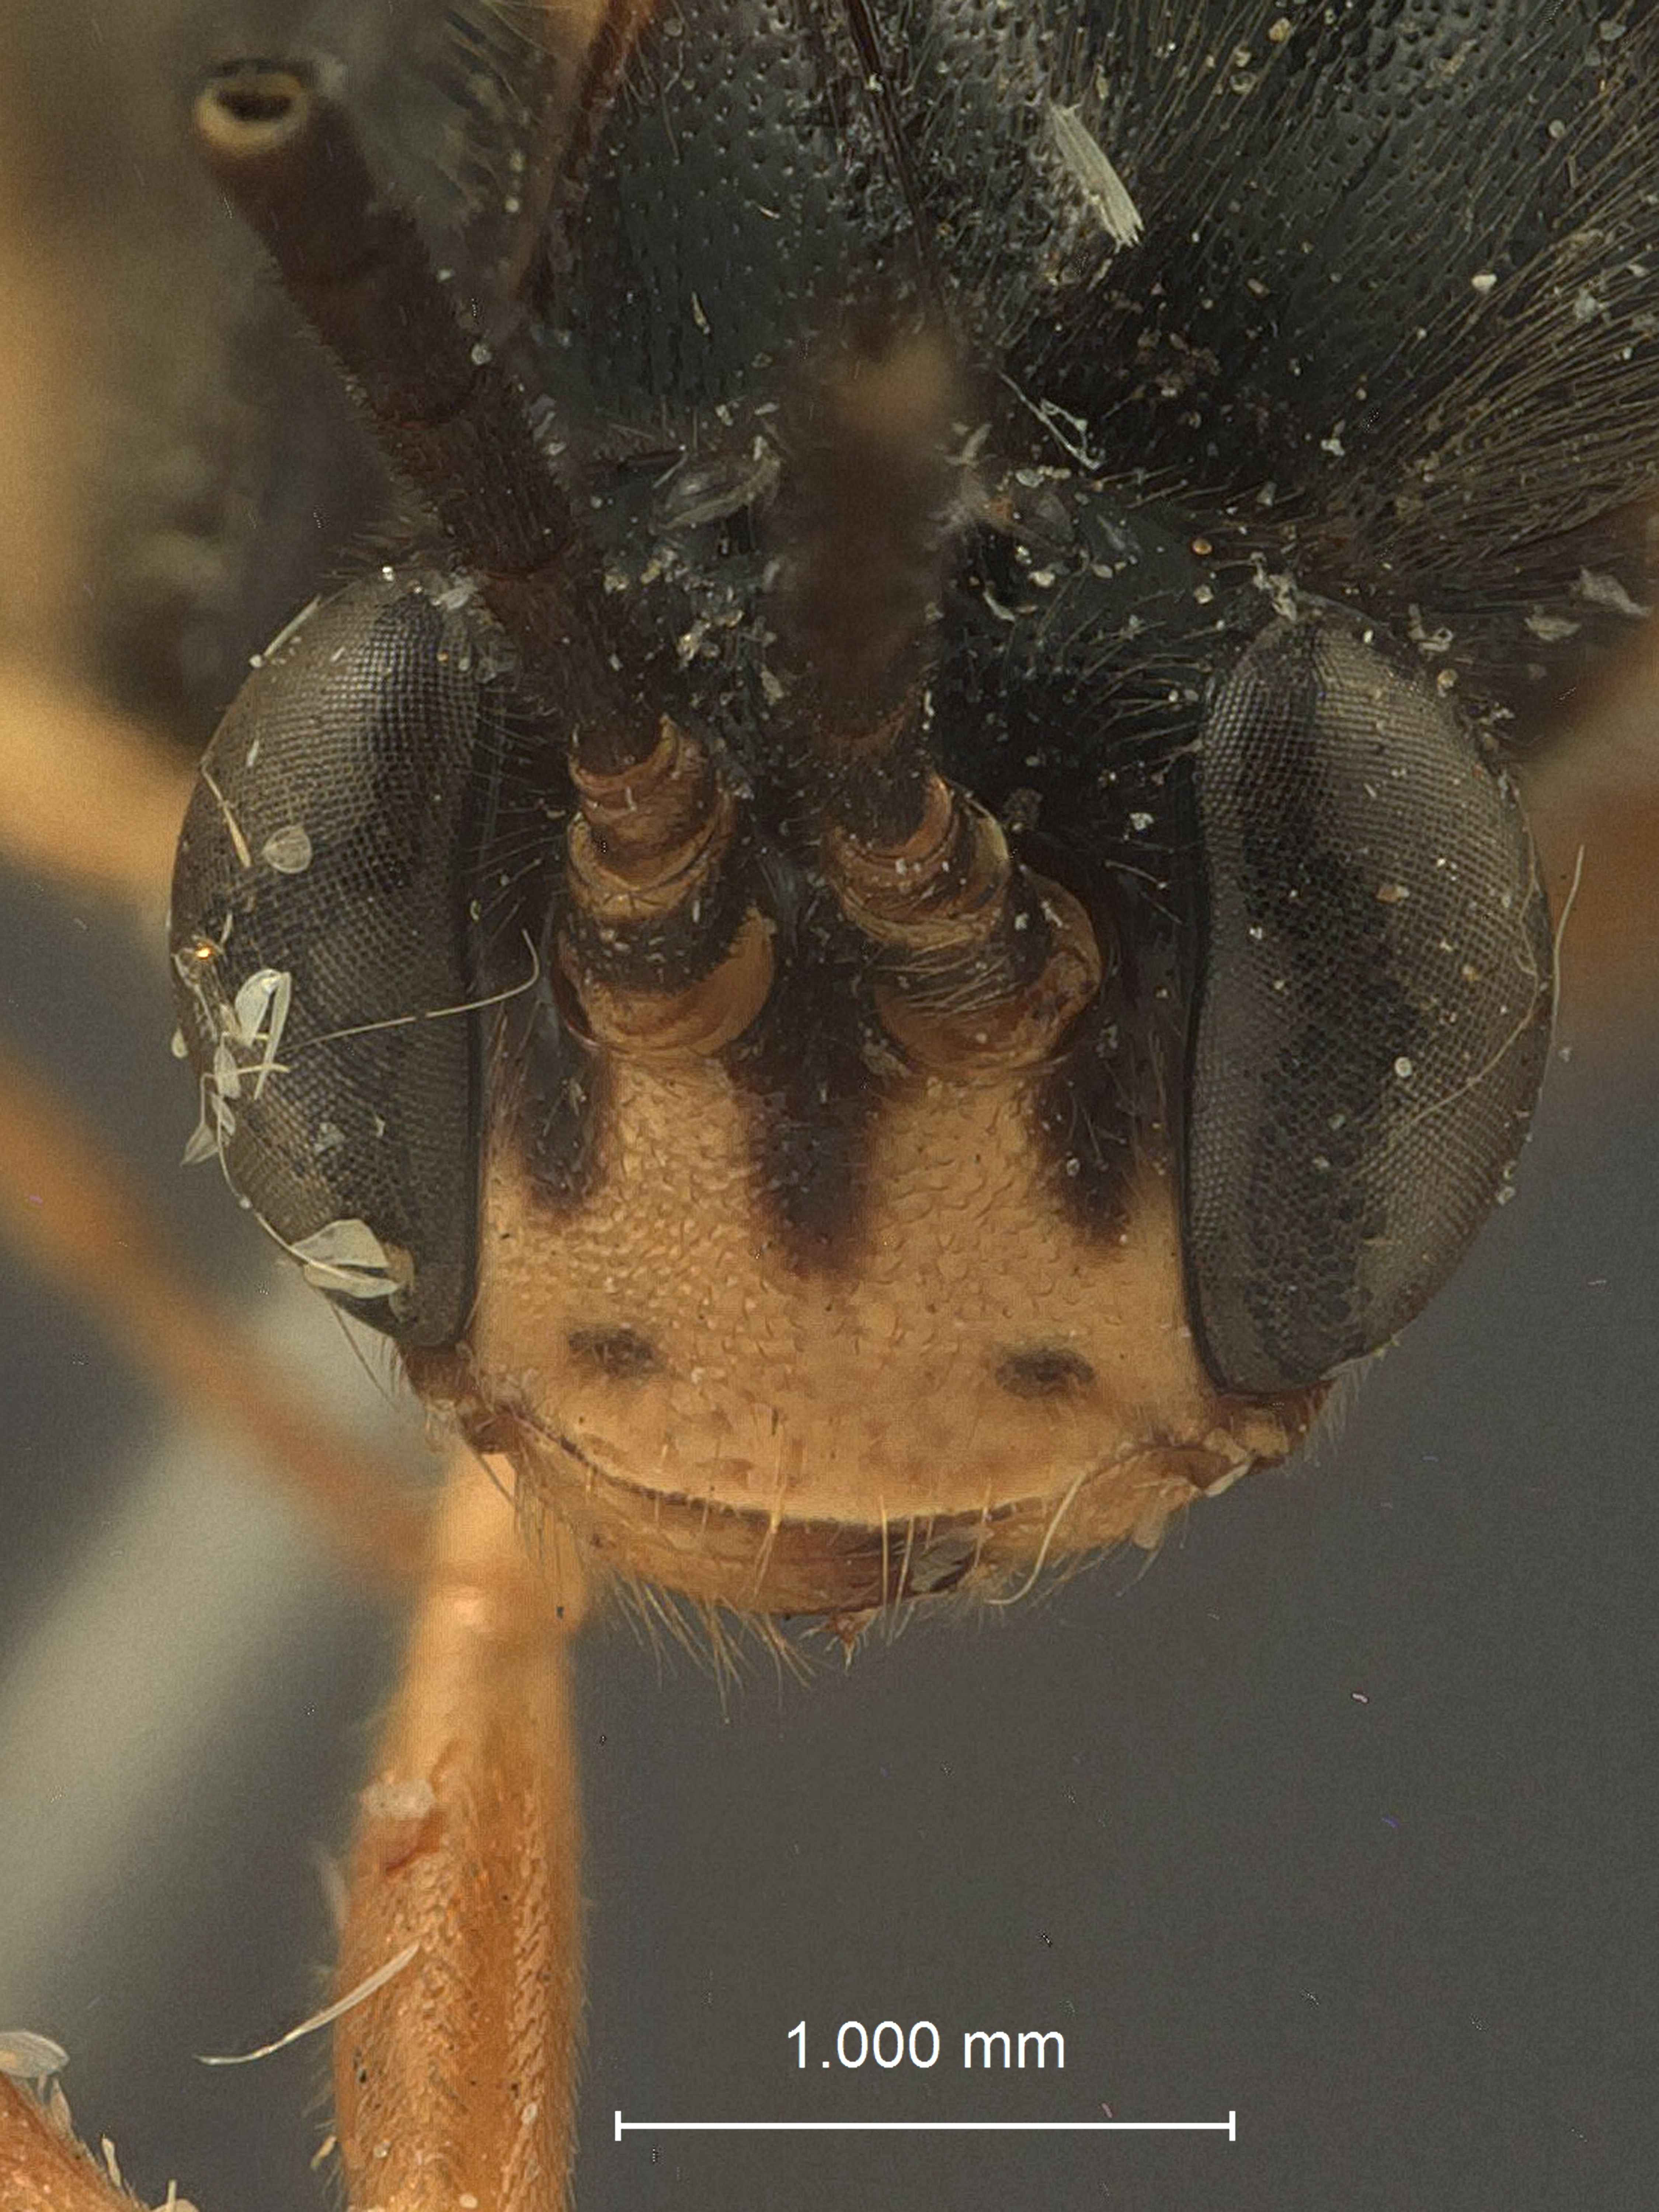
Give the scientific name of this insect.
Notopygus scutellatus
